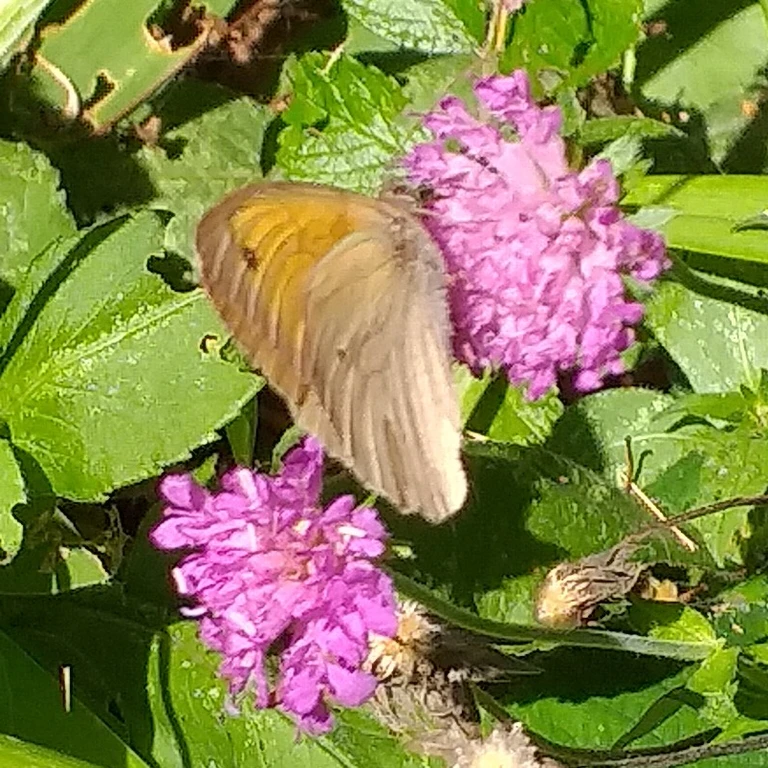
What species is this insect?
Maniola jurtina
